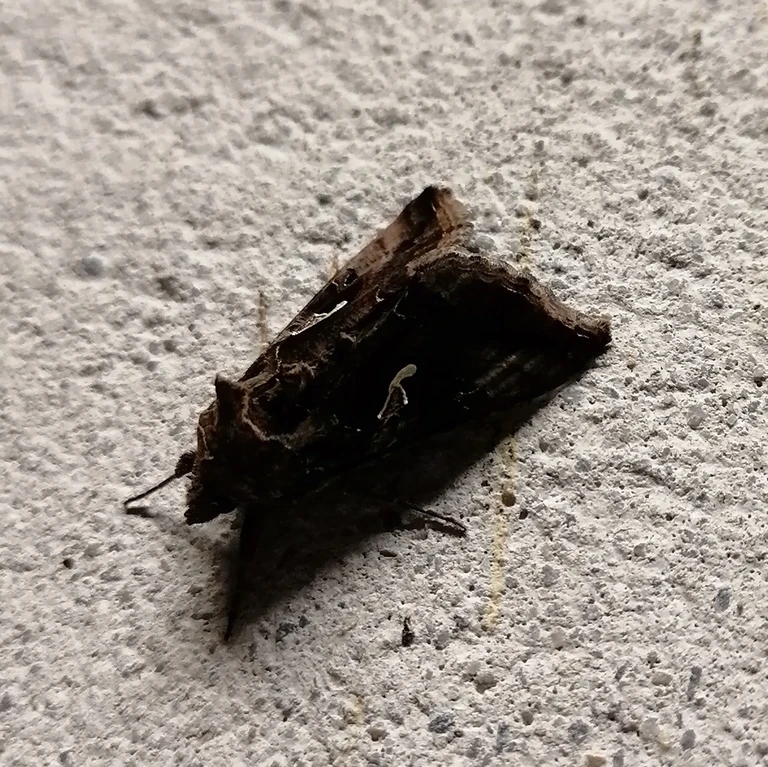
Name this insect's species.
Autographa gamma
